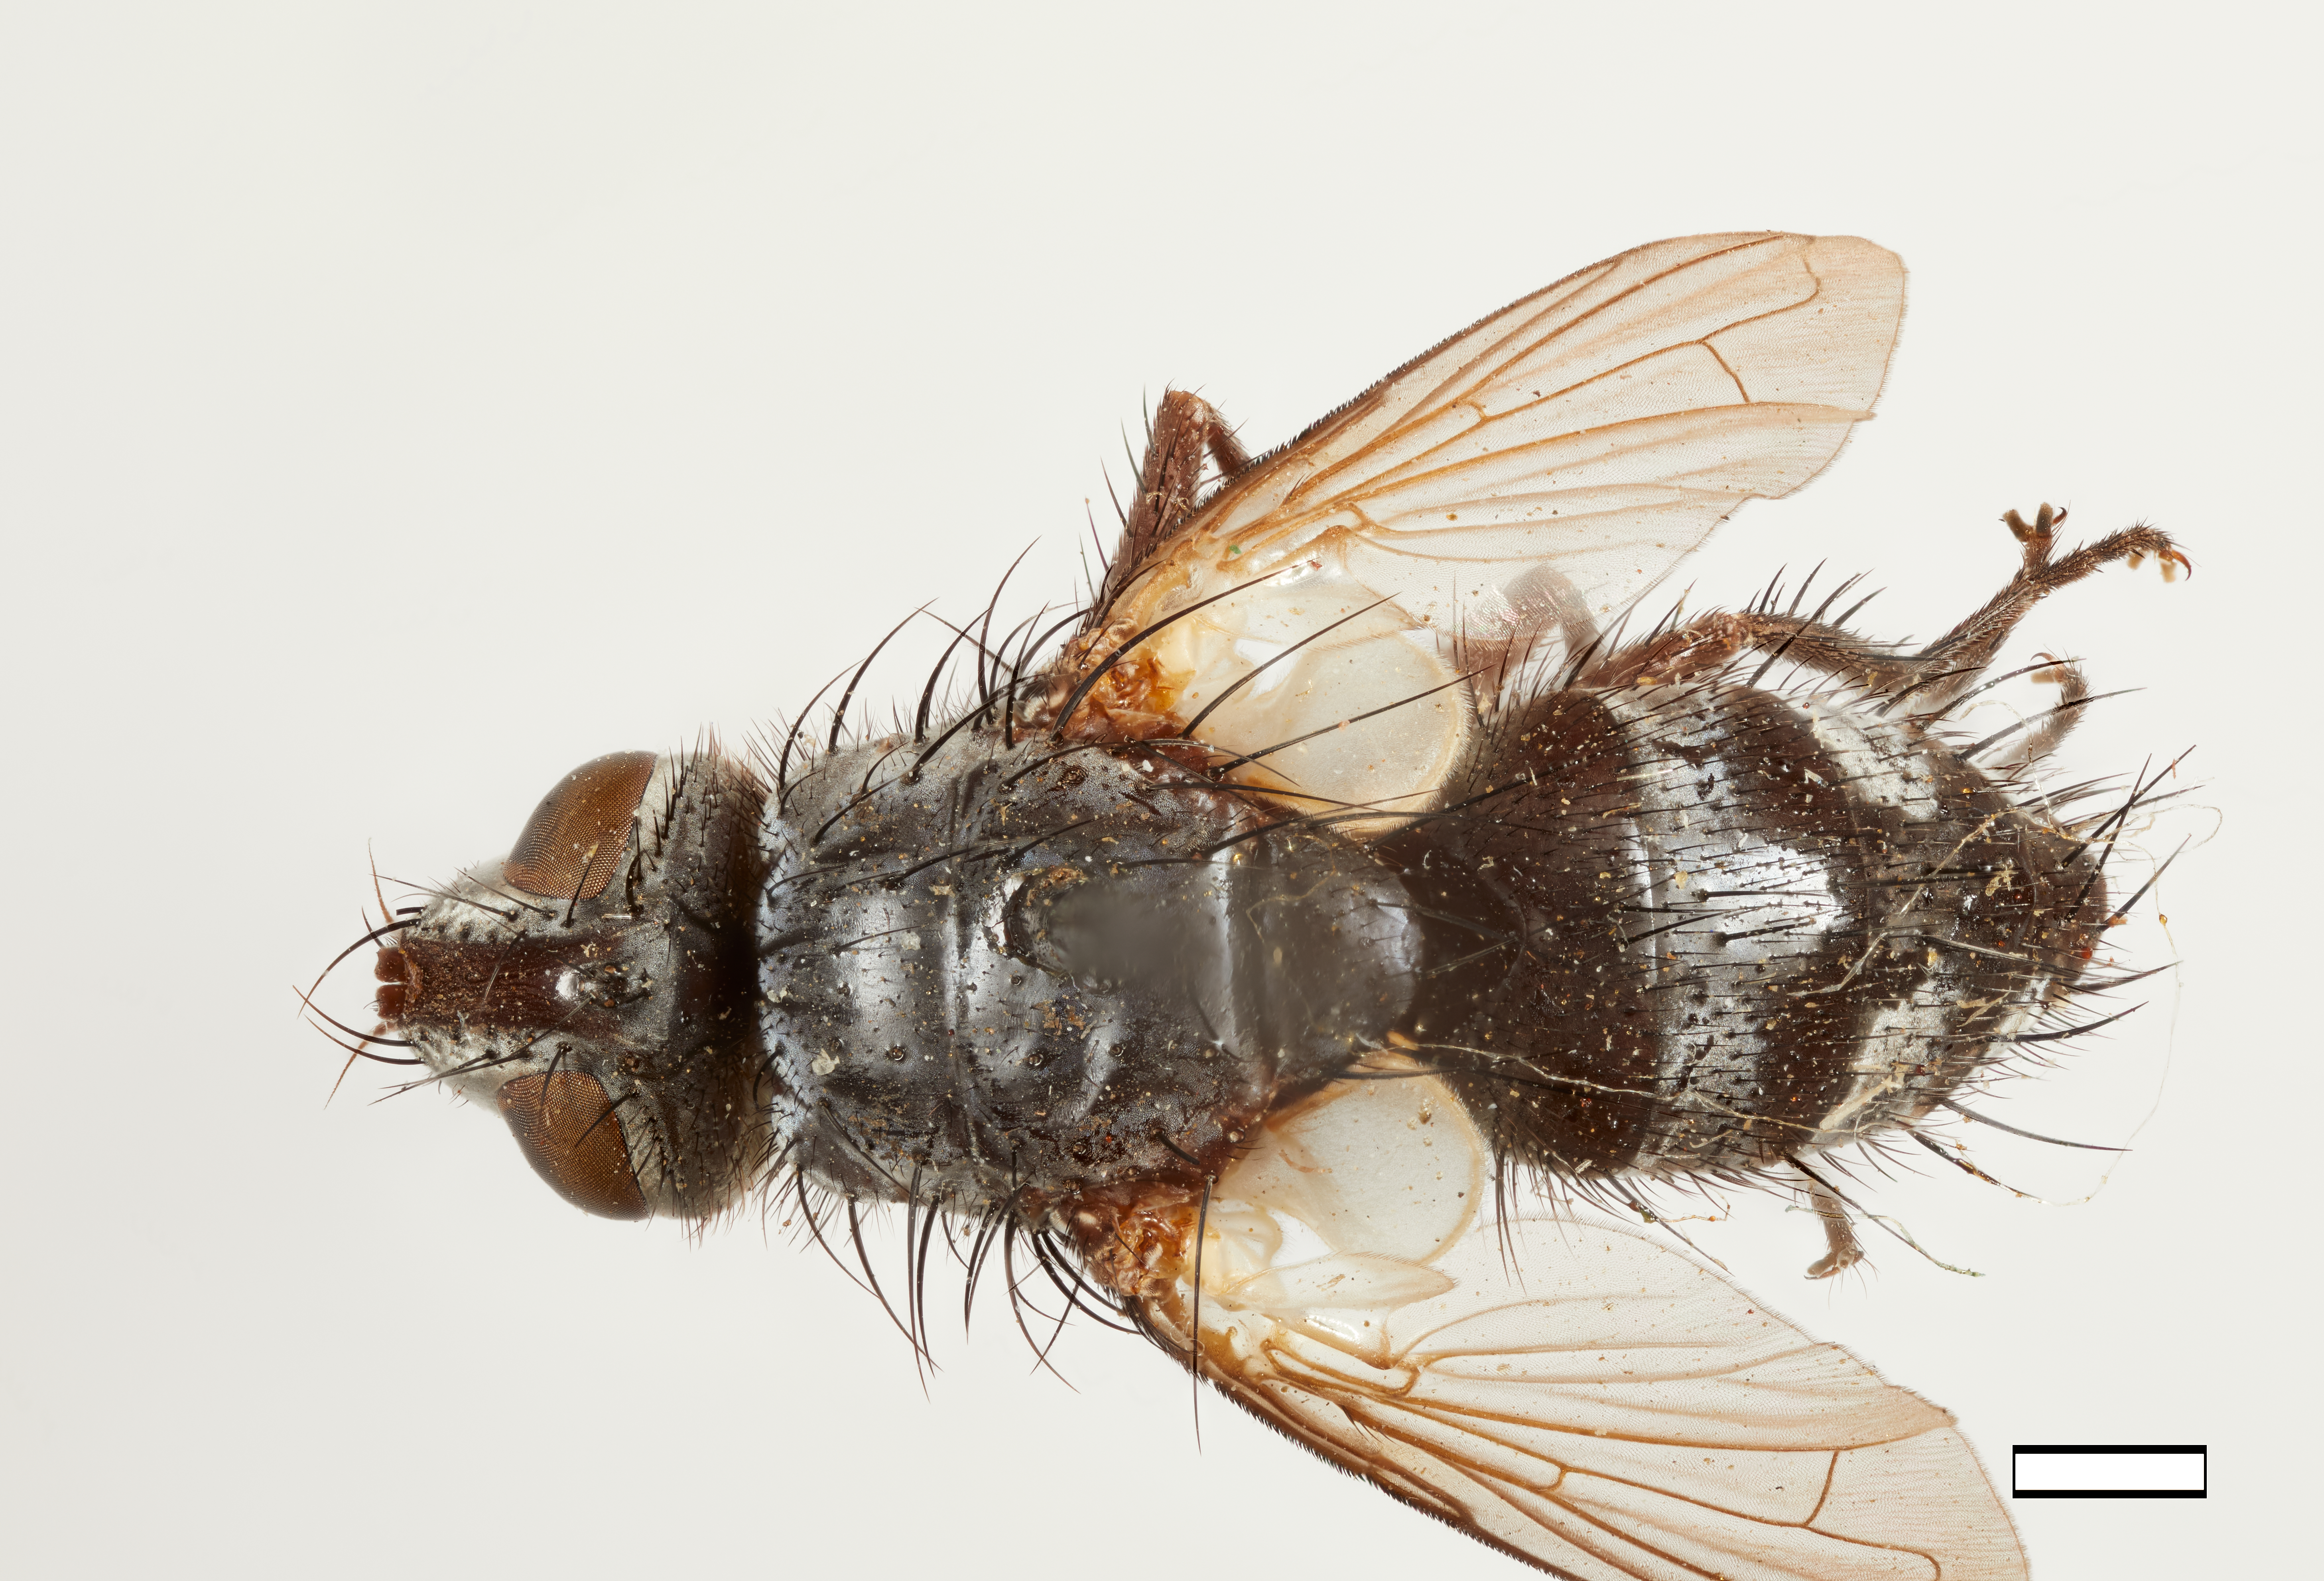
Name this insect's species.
Eubrachymera debilis
